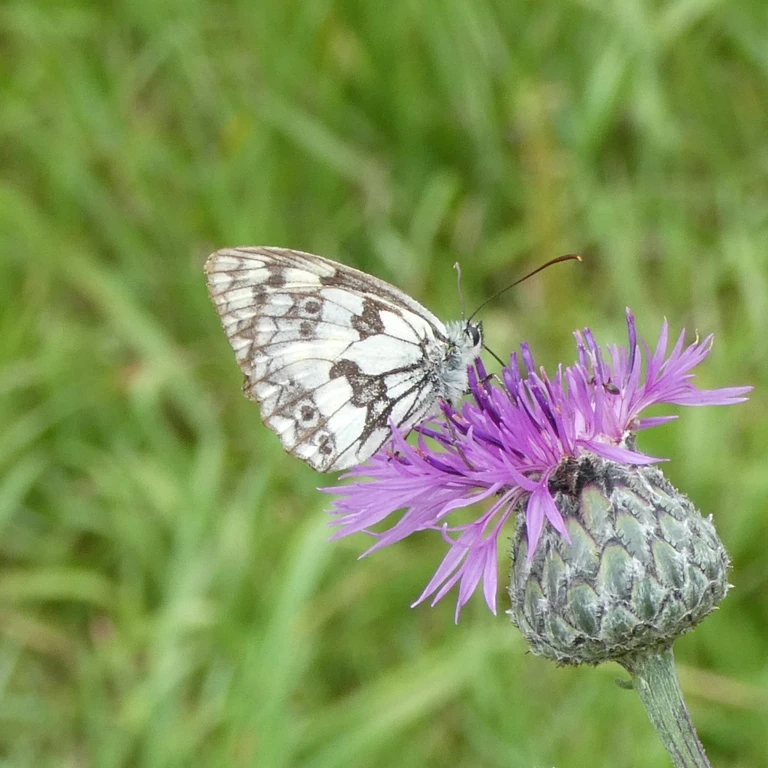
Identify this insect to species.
Melanargia galathea
